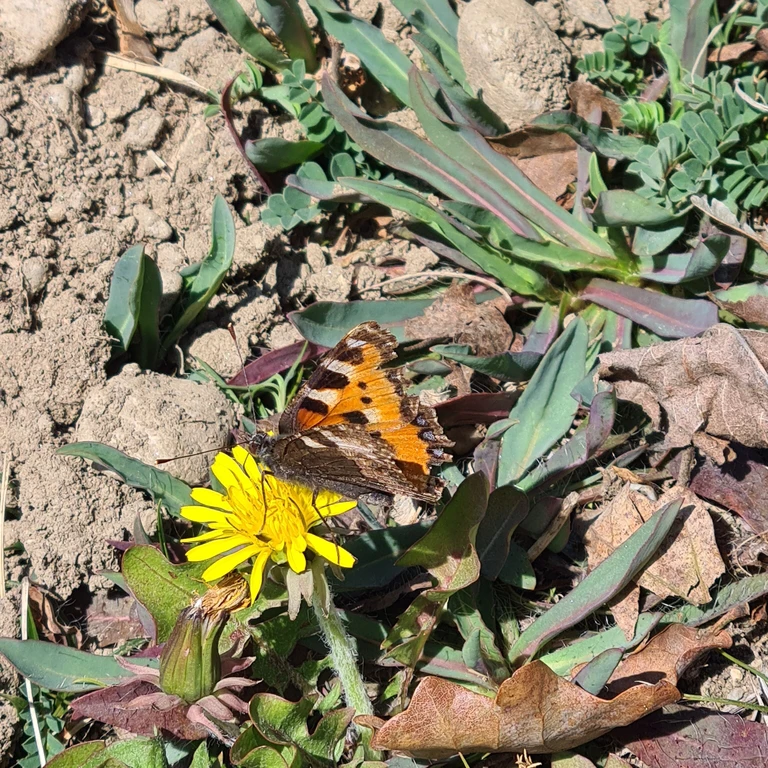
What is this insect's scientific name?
Aglais urticae
